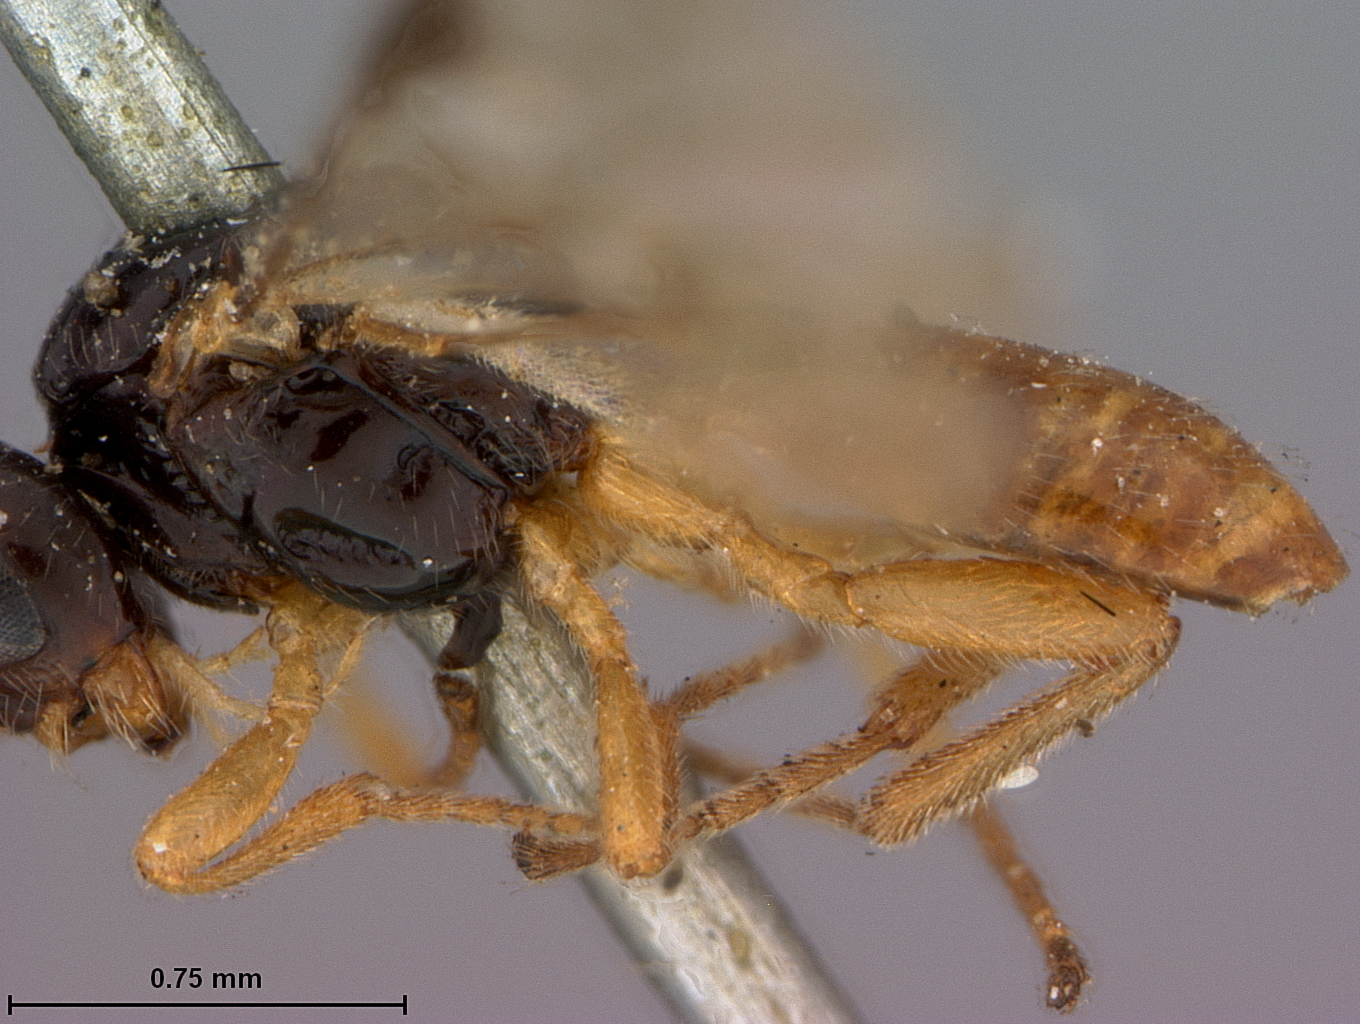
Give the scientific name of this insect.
Opius brunneiventris
